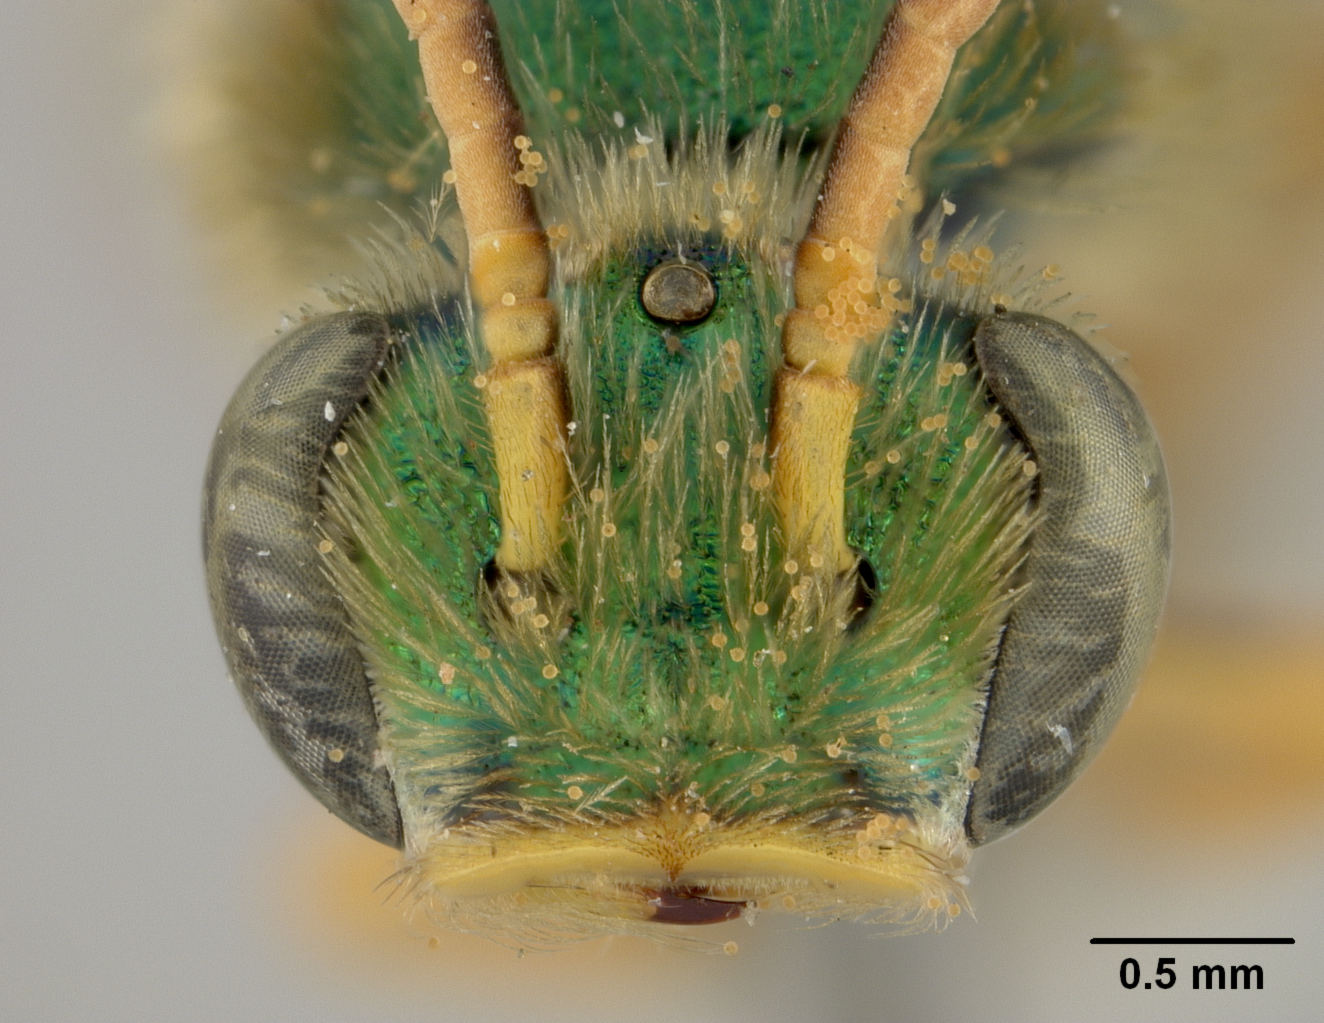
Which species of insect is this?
Agapostemon nasutus
